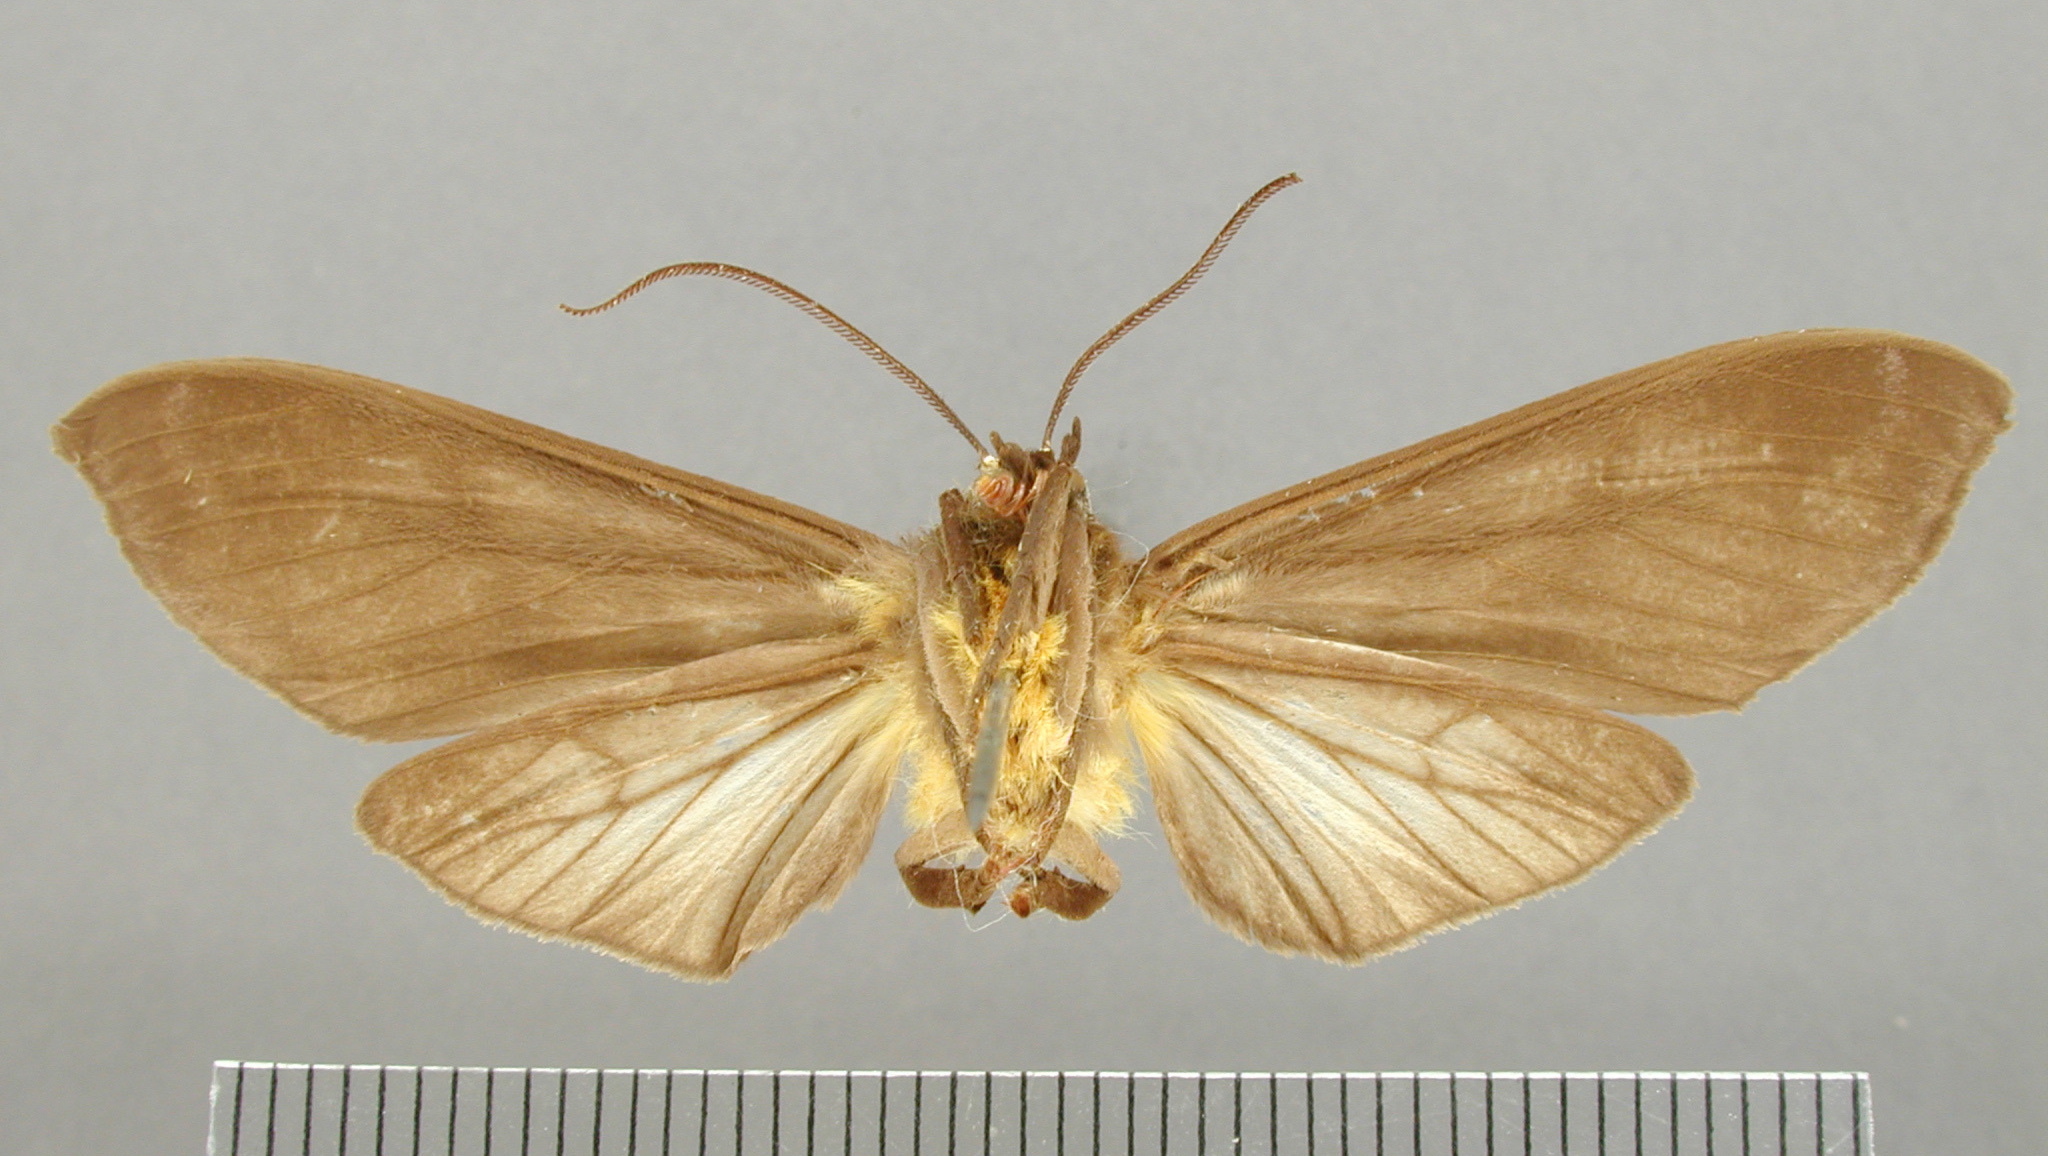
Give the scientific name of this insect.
Pachydota josefina
